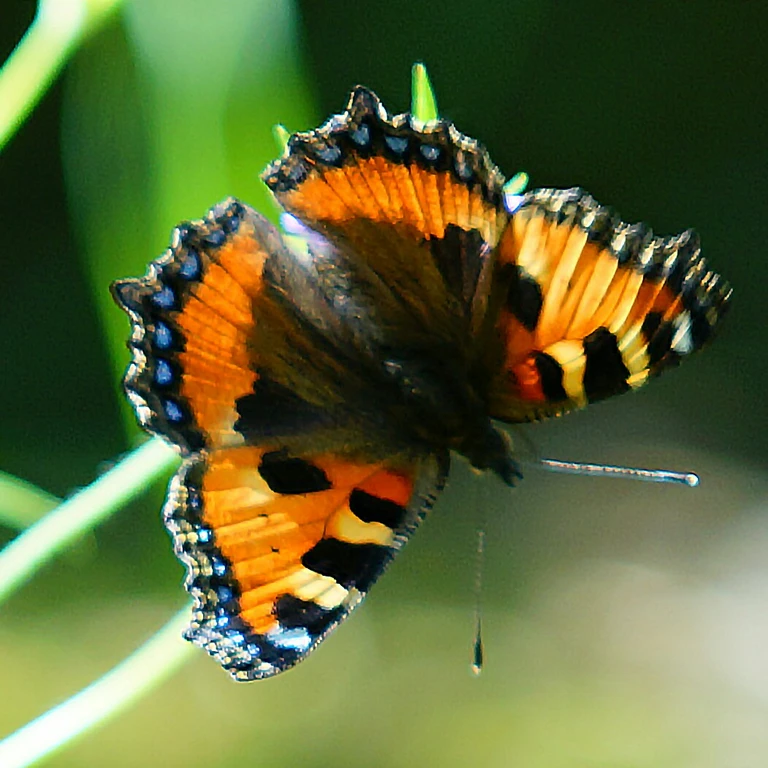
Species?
Aglais urticae
